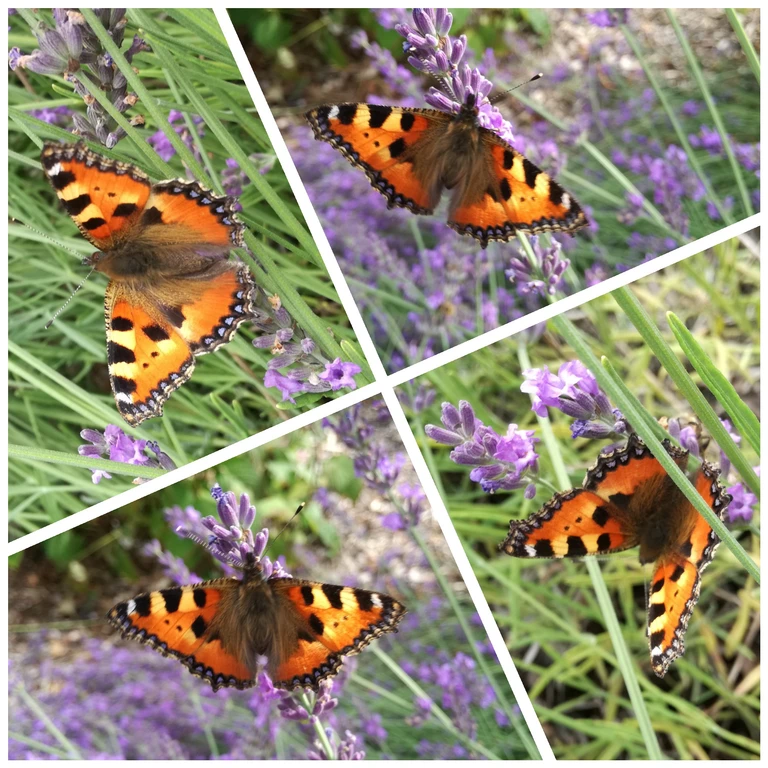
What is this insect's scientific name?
Aglais urticae
